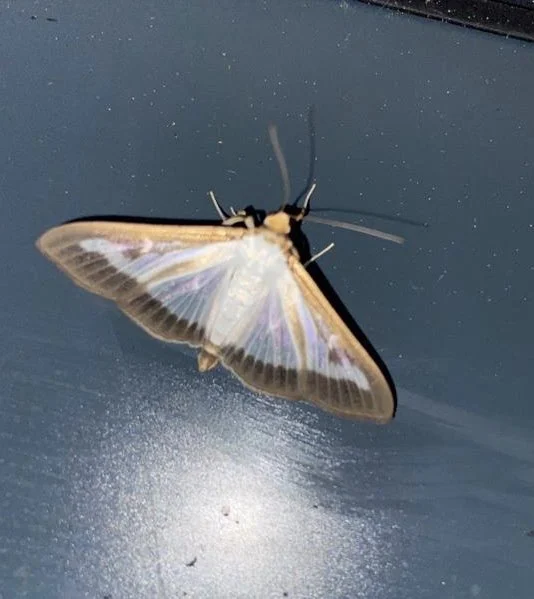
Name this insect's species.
Cydalima perspectalis
